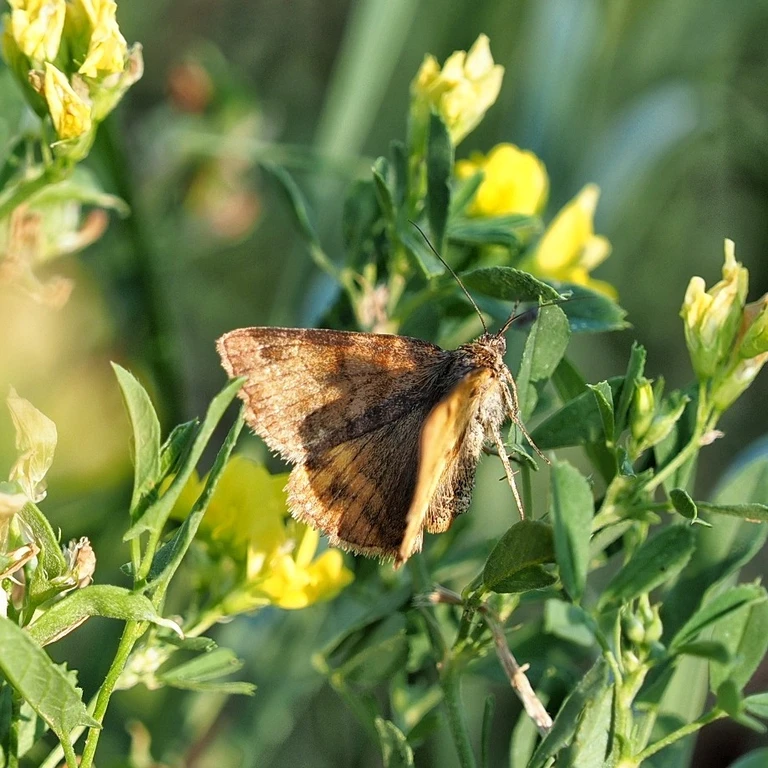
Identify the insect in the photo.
Euclidia glyphica
